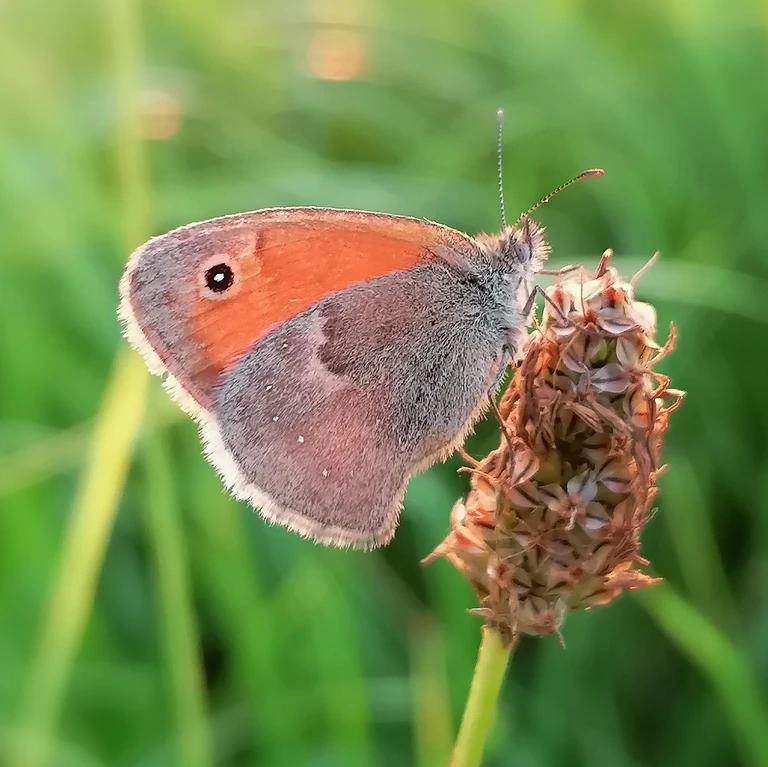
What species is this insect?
Coenonympha pamphilus
